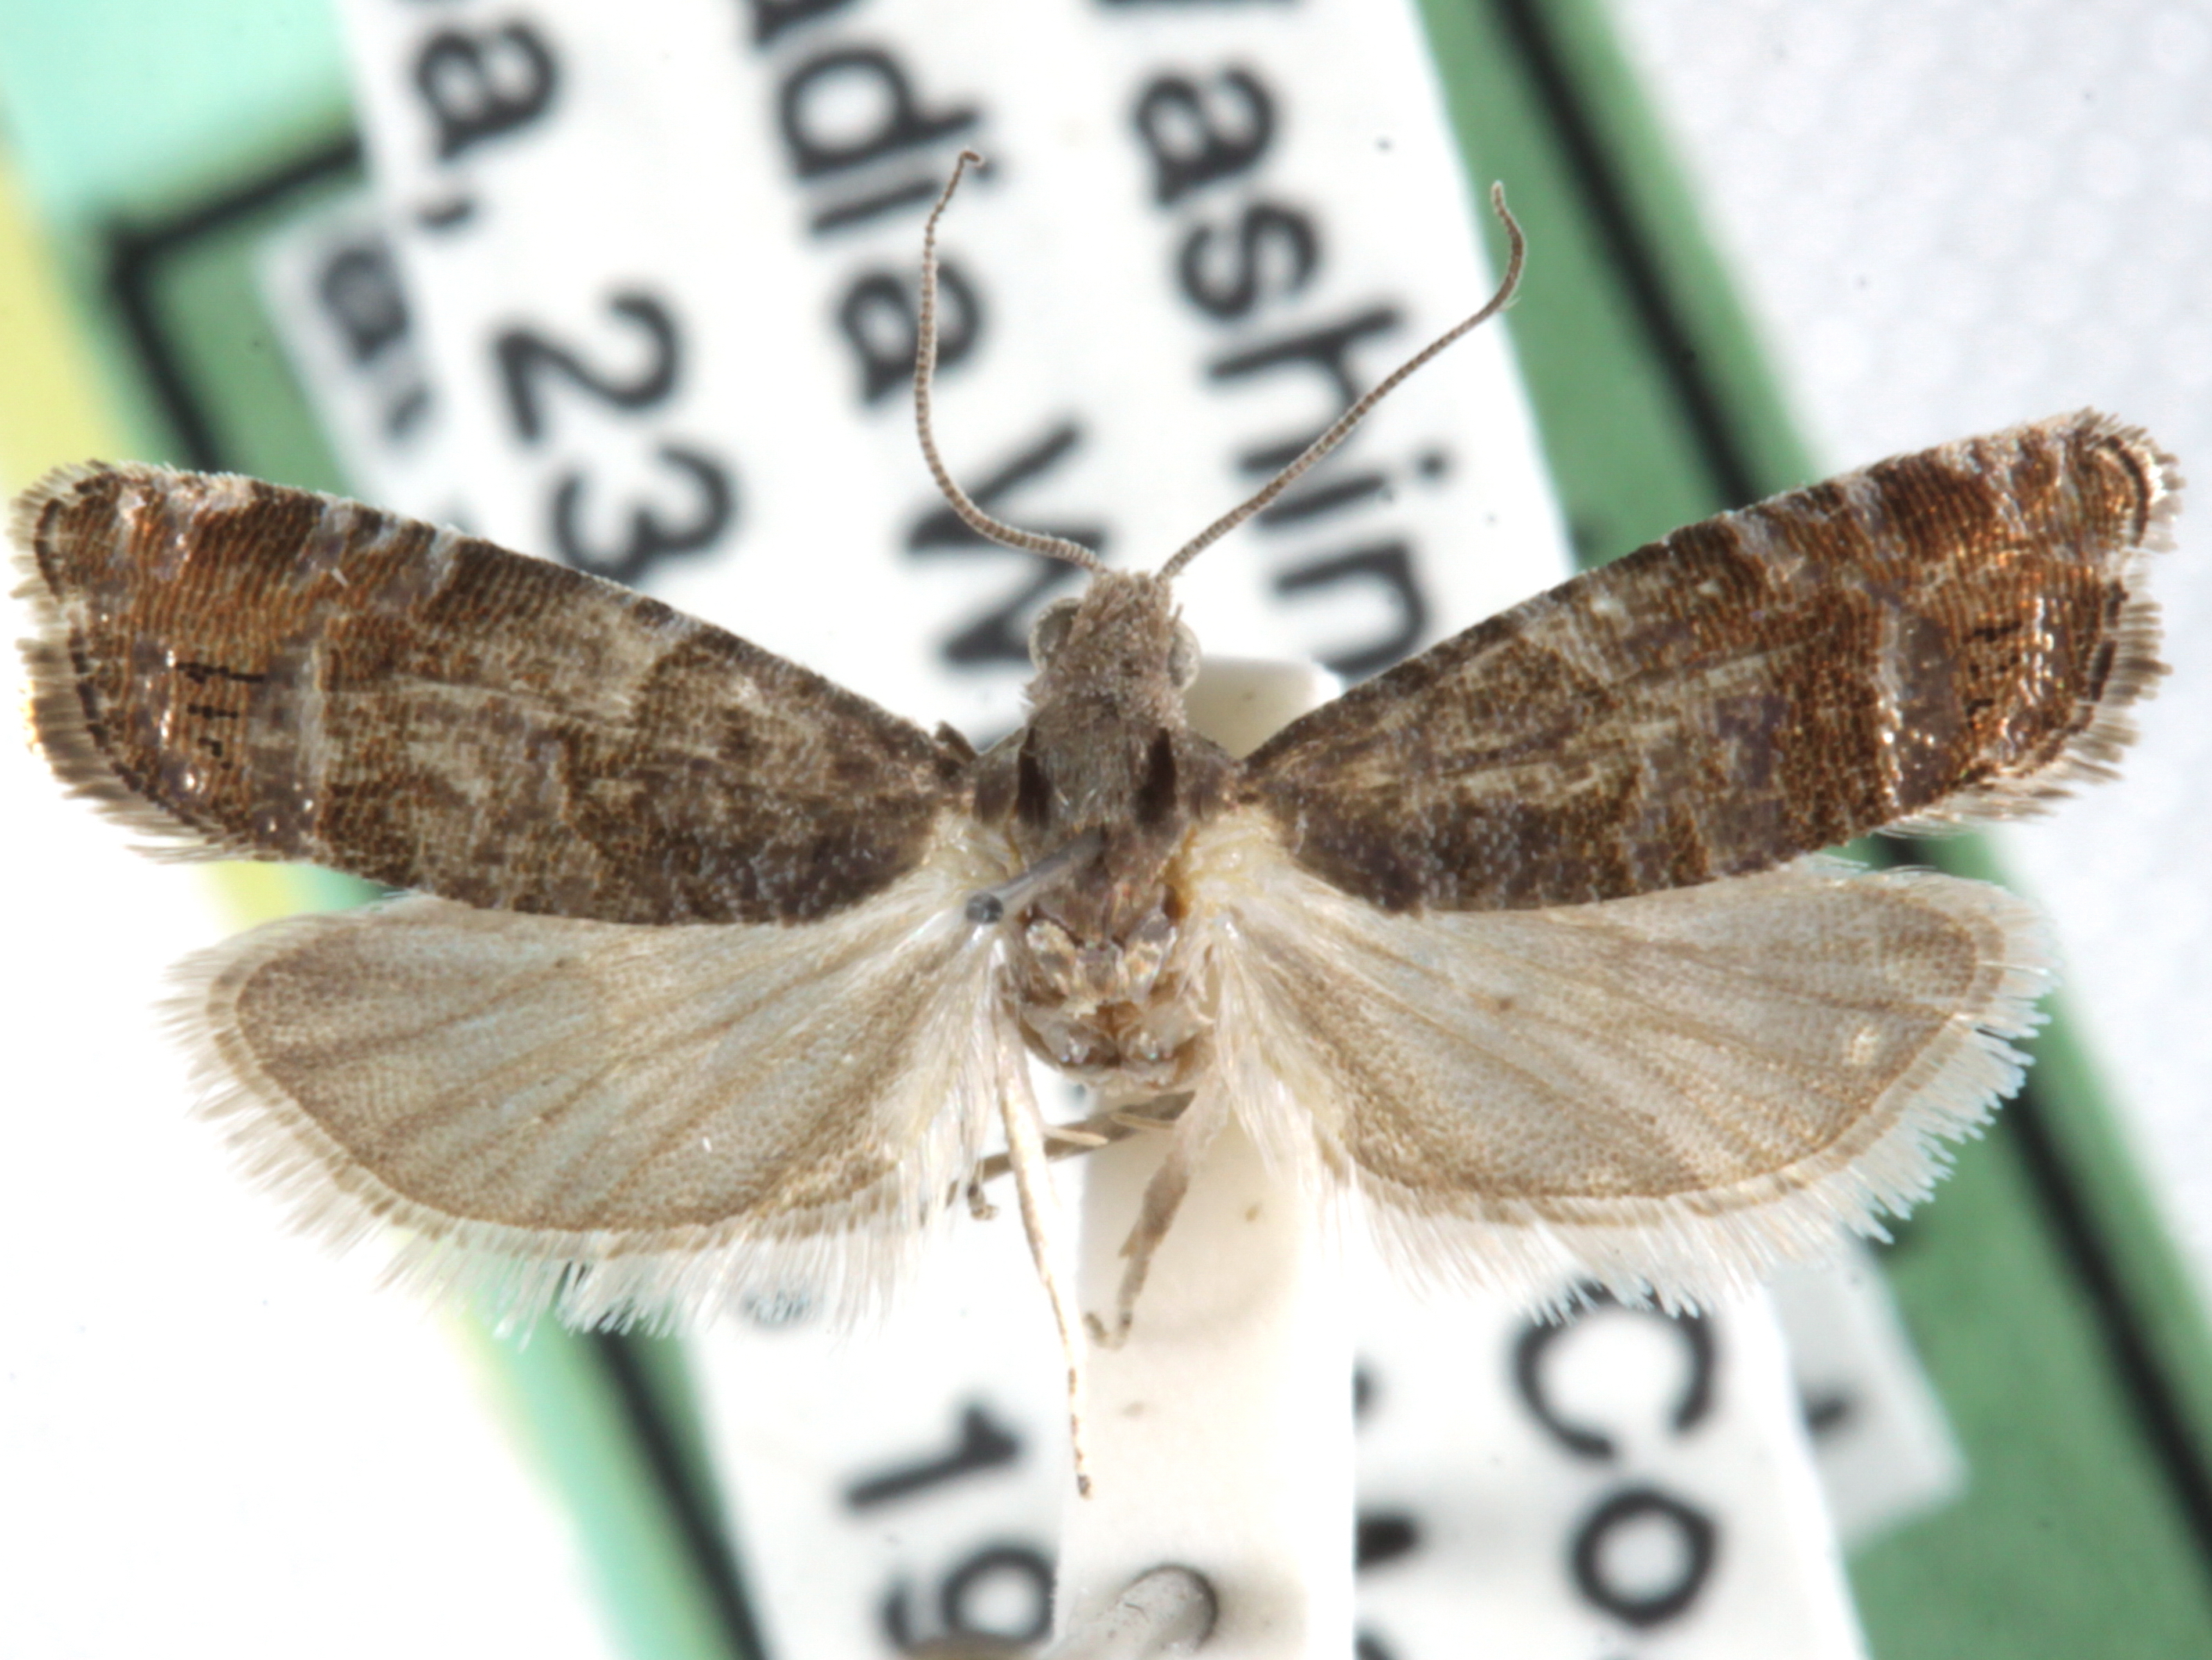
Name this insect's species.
Cydia marita
